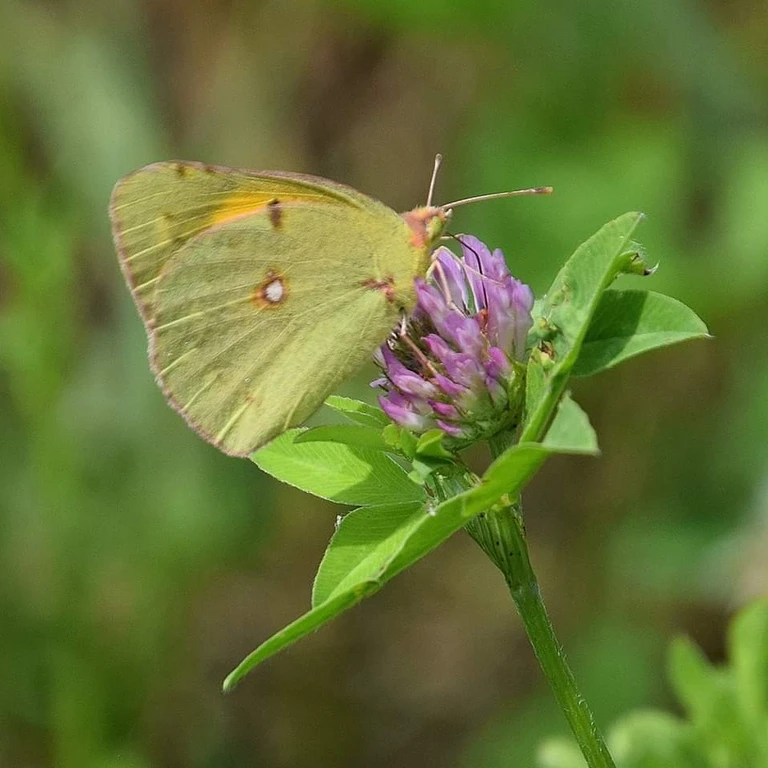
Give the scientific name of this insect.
Colias croceus
